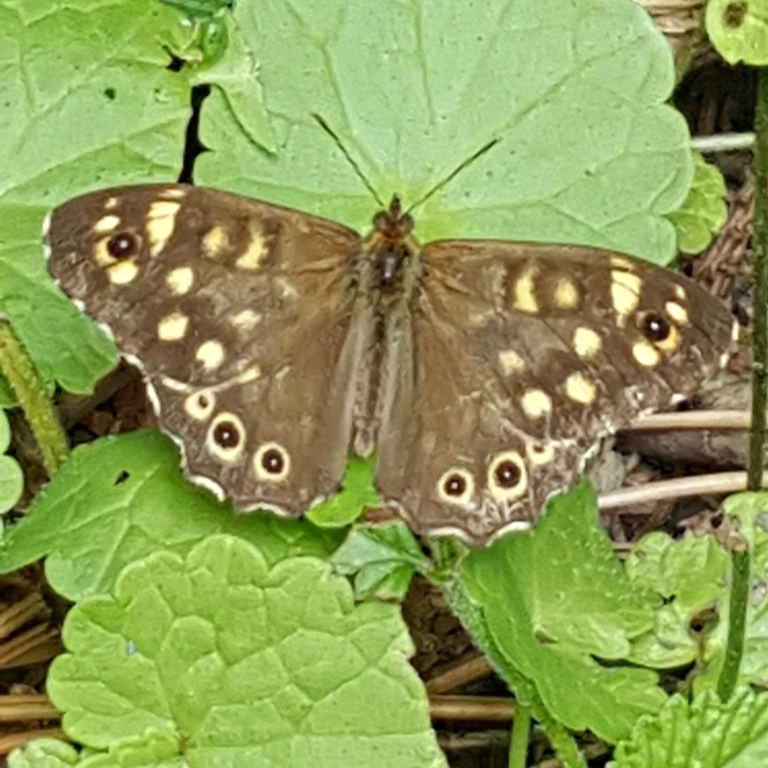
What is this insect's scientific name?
Pararge aegeria
